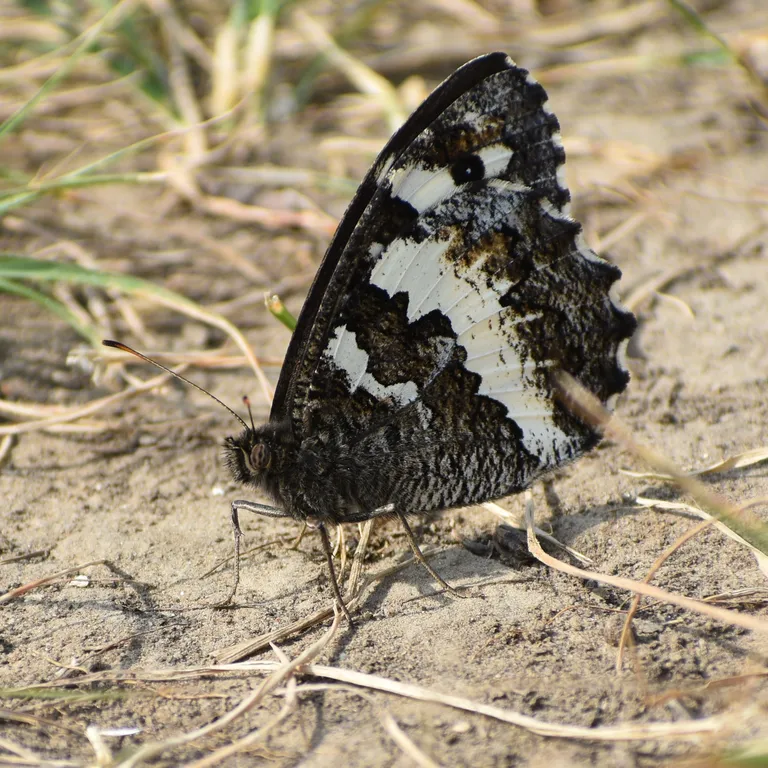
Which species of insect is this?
Brintesia circe
